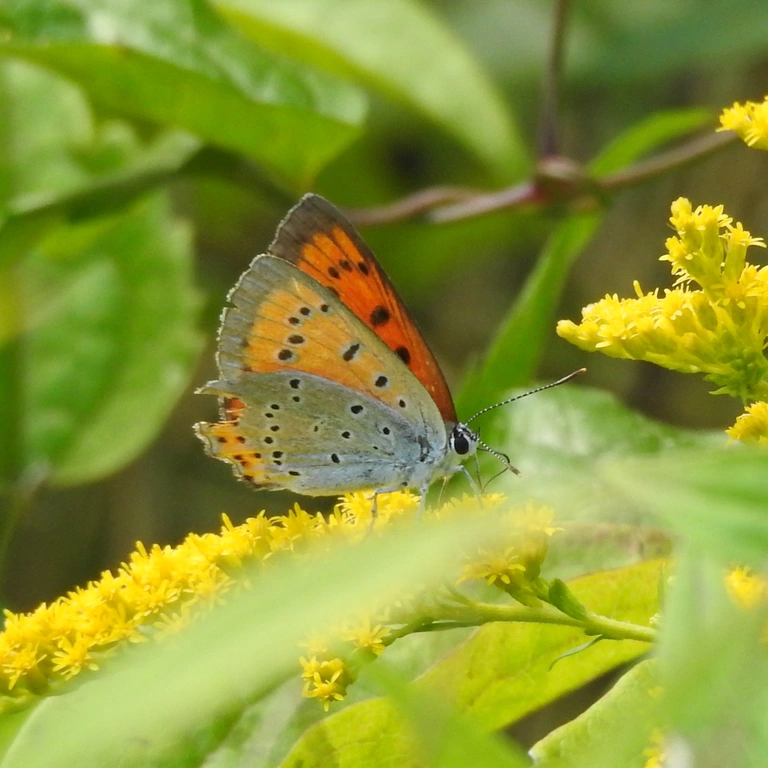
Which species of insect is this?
Lycaena dispar
